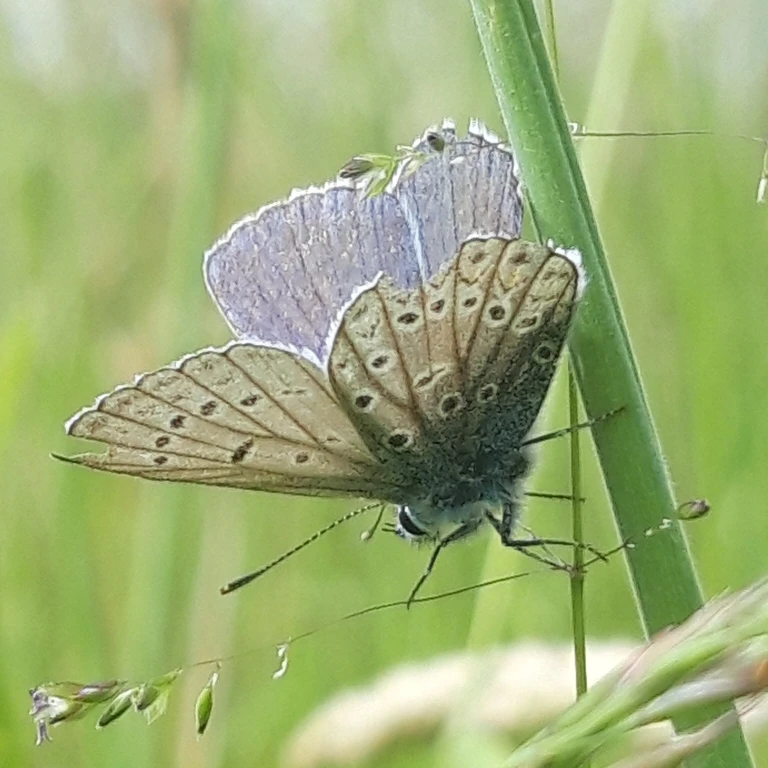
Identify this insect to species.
Polyommatus icarus
